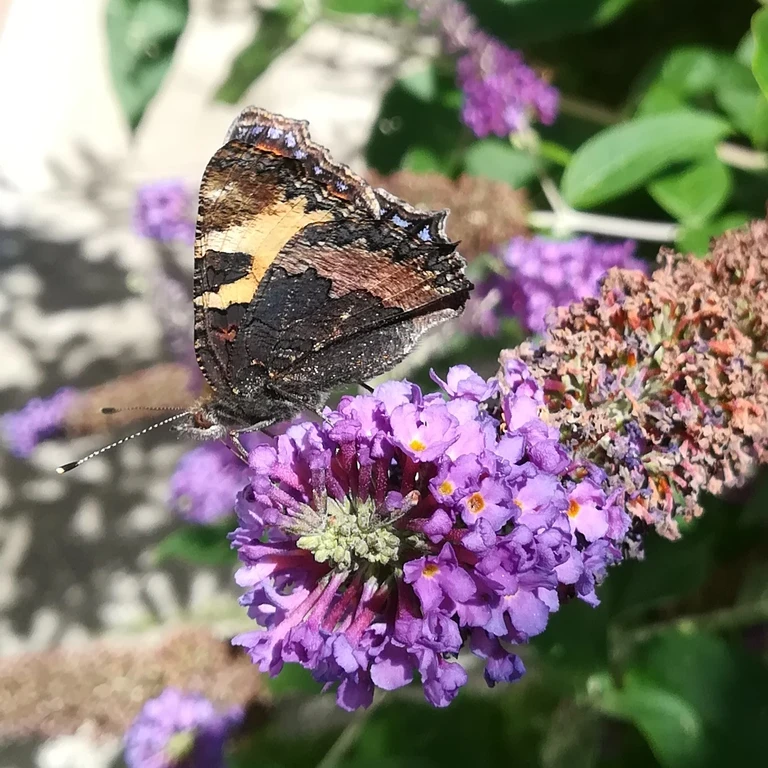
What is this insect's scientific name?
Aglais urticae
